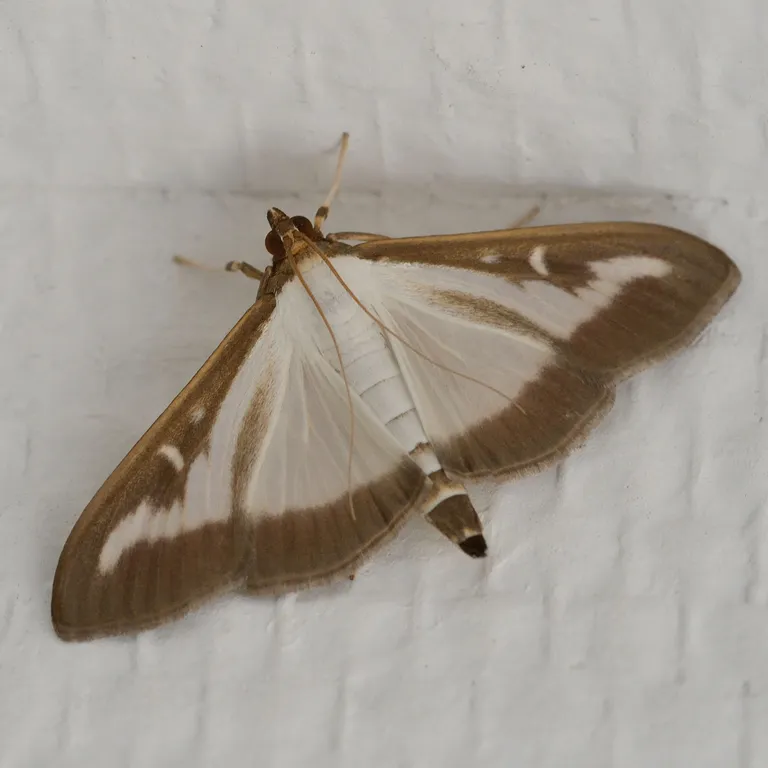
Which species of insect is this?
Cydalima perspectalis
